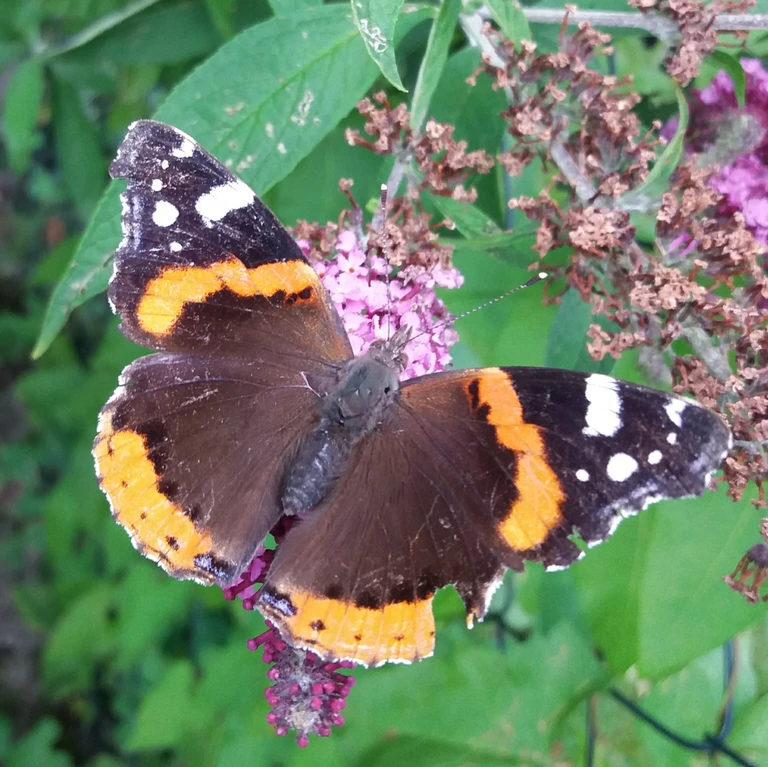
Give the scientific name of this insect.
Vanessa atalanta
